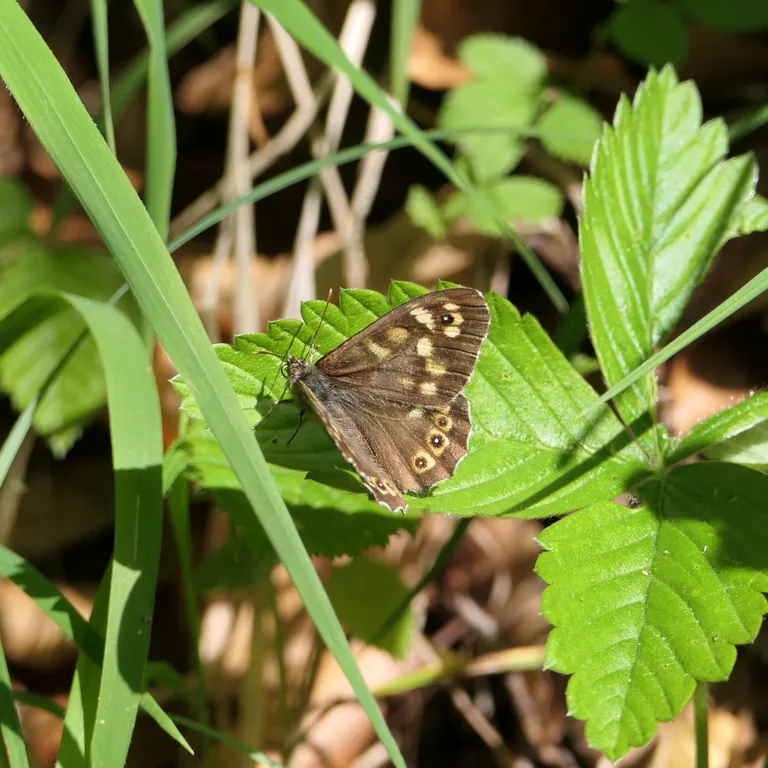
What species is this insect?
Pararge aegeria
